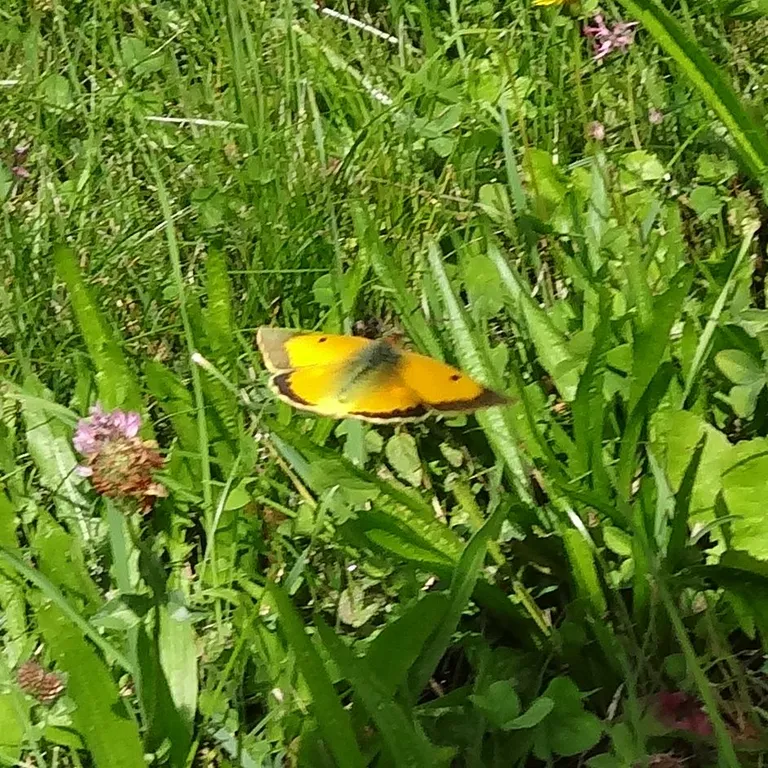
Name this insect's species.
Colias croceus
